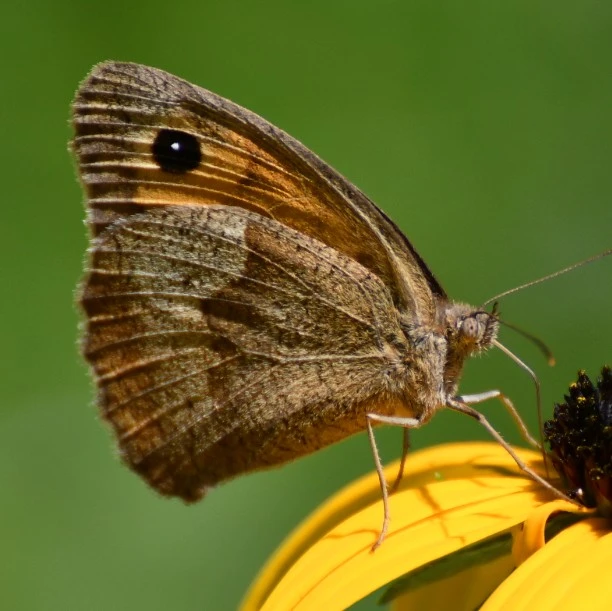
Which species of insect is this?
Maniola jurtina
